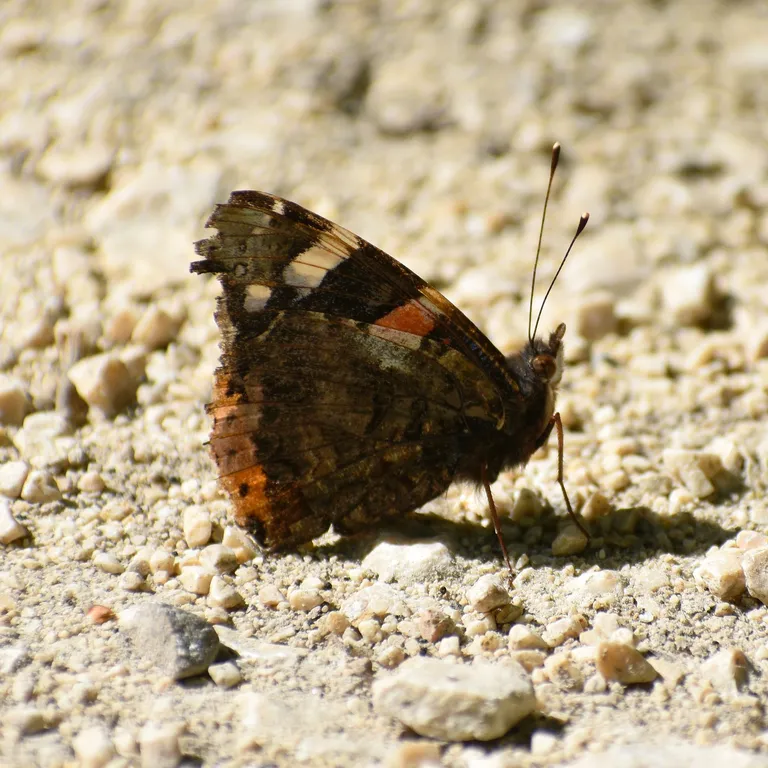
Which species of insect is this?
Vanessa atalanta
